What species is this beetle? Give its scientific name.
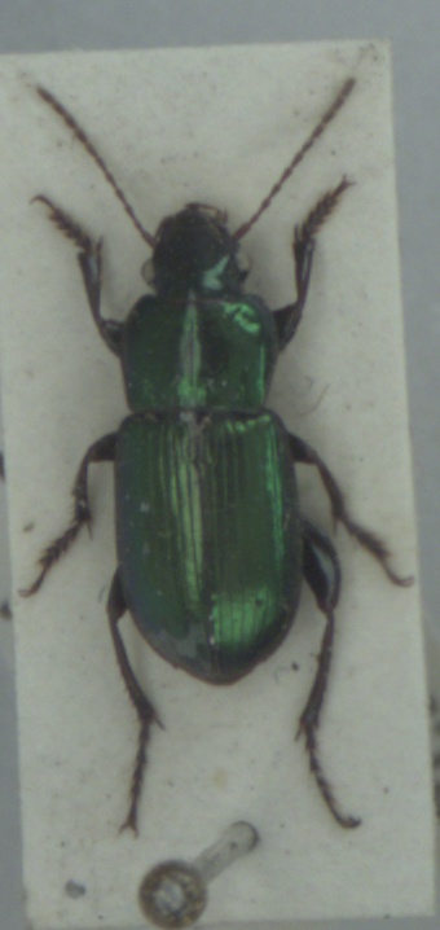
Harpalus affinis
